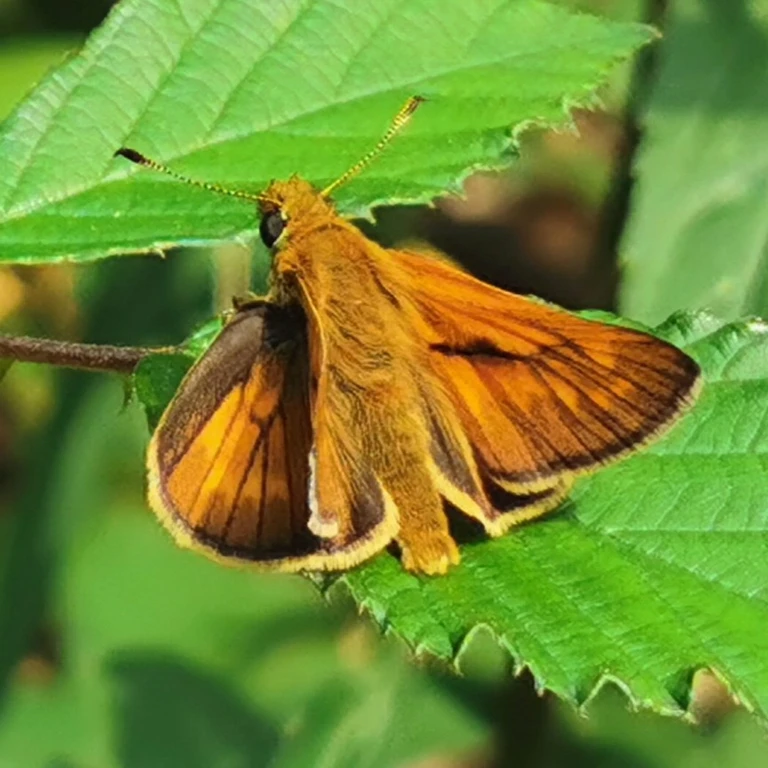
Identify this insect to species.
Ochlodes sylvanus (also Ochlodes venata)
